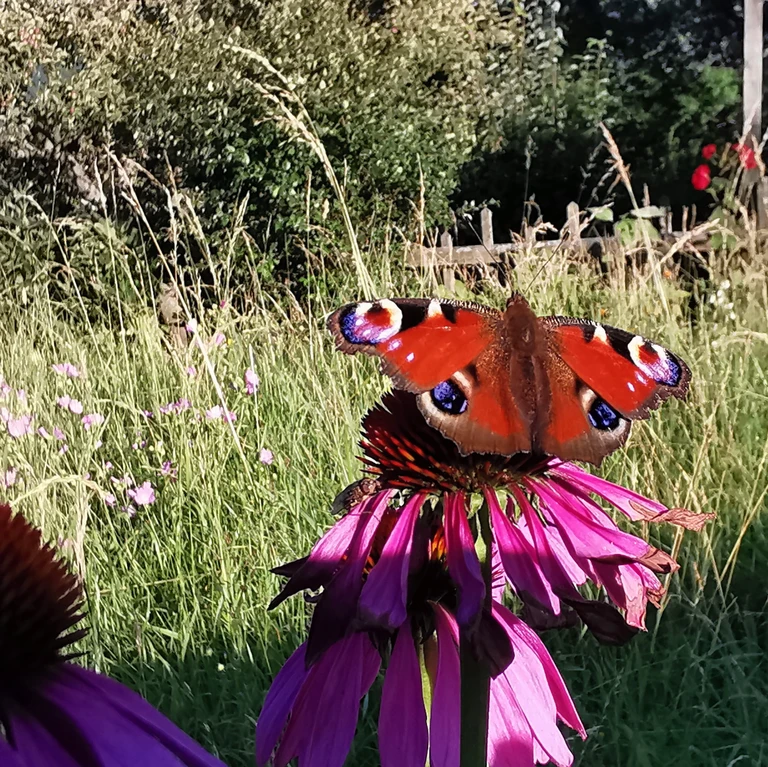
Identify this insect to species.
Aglais io
